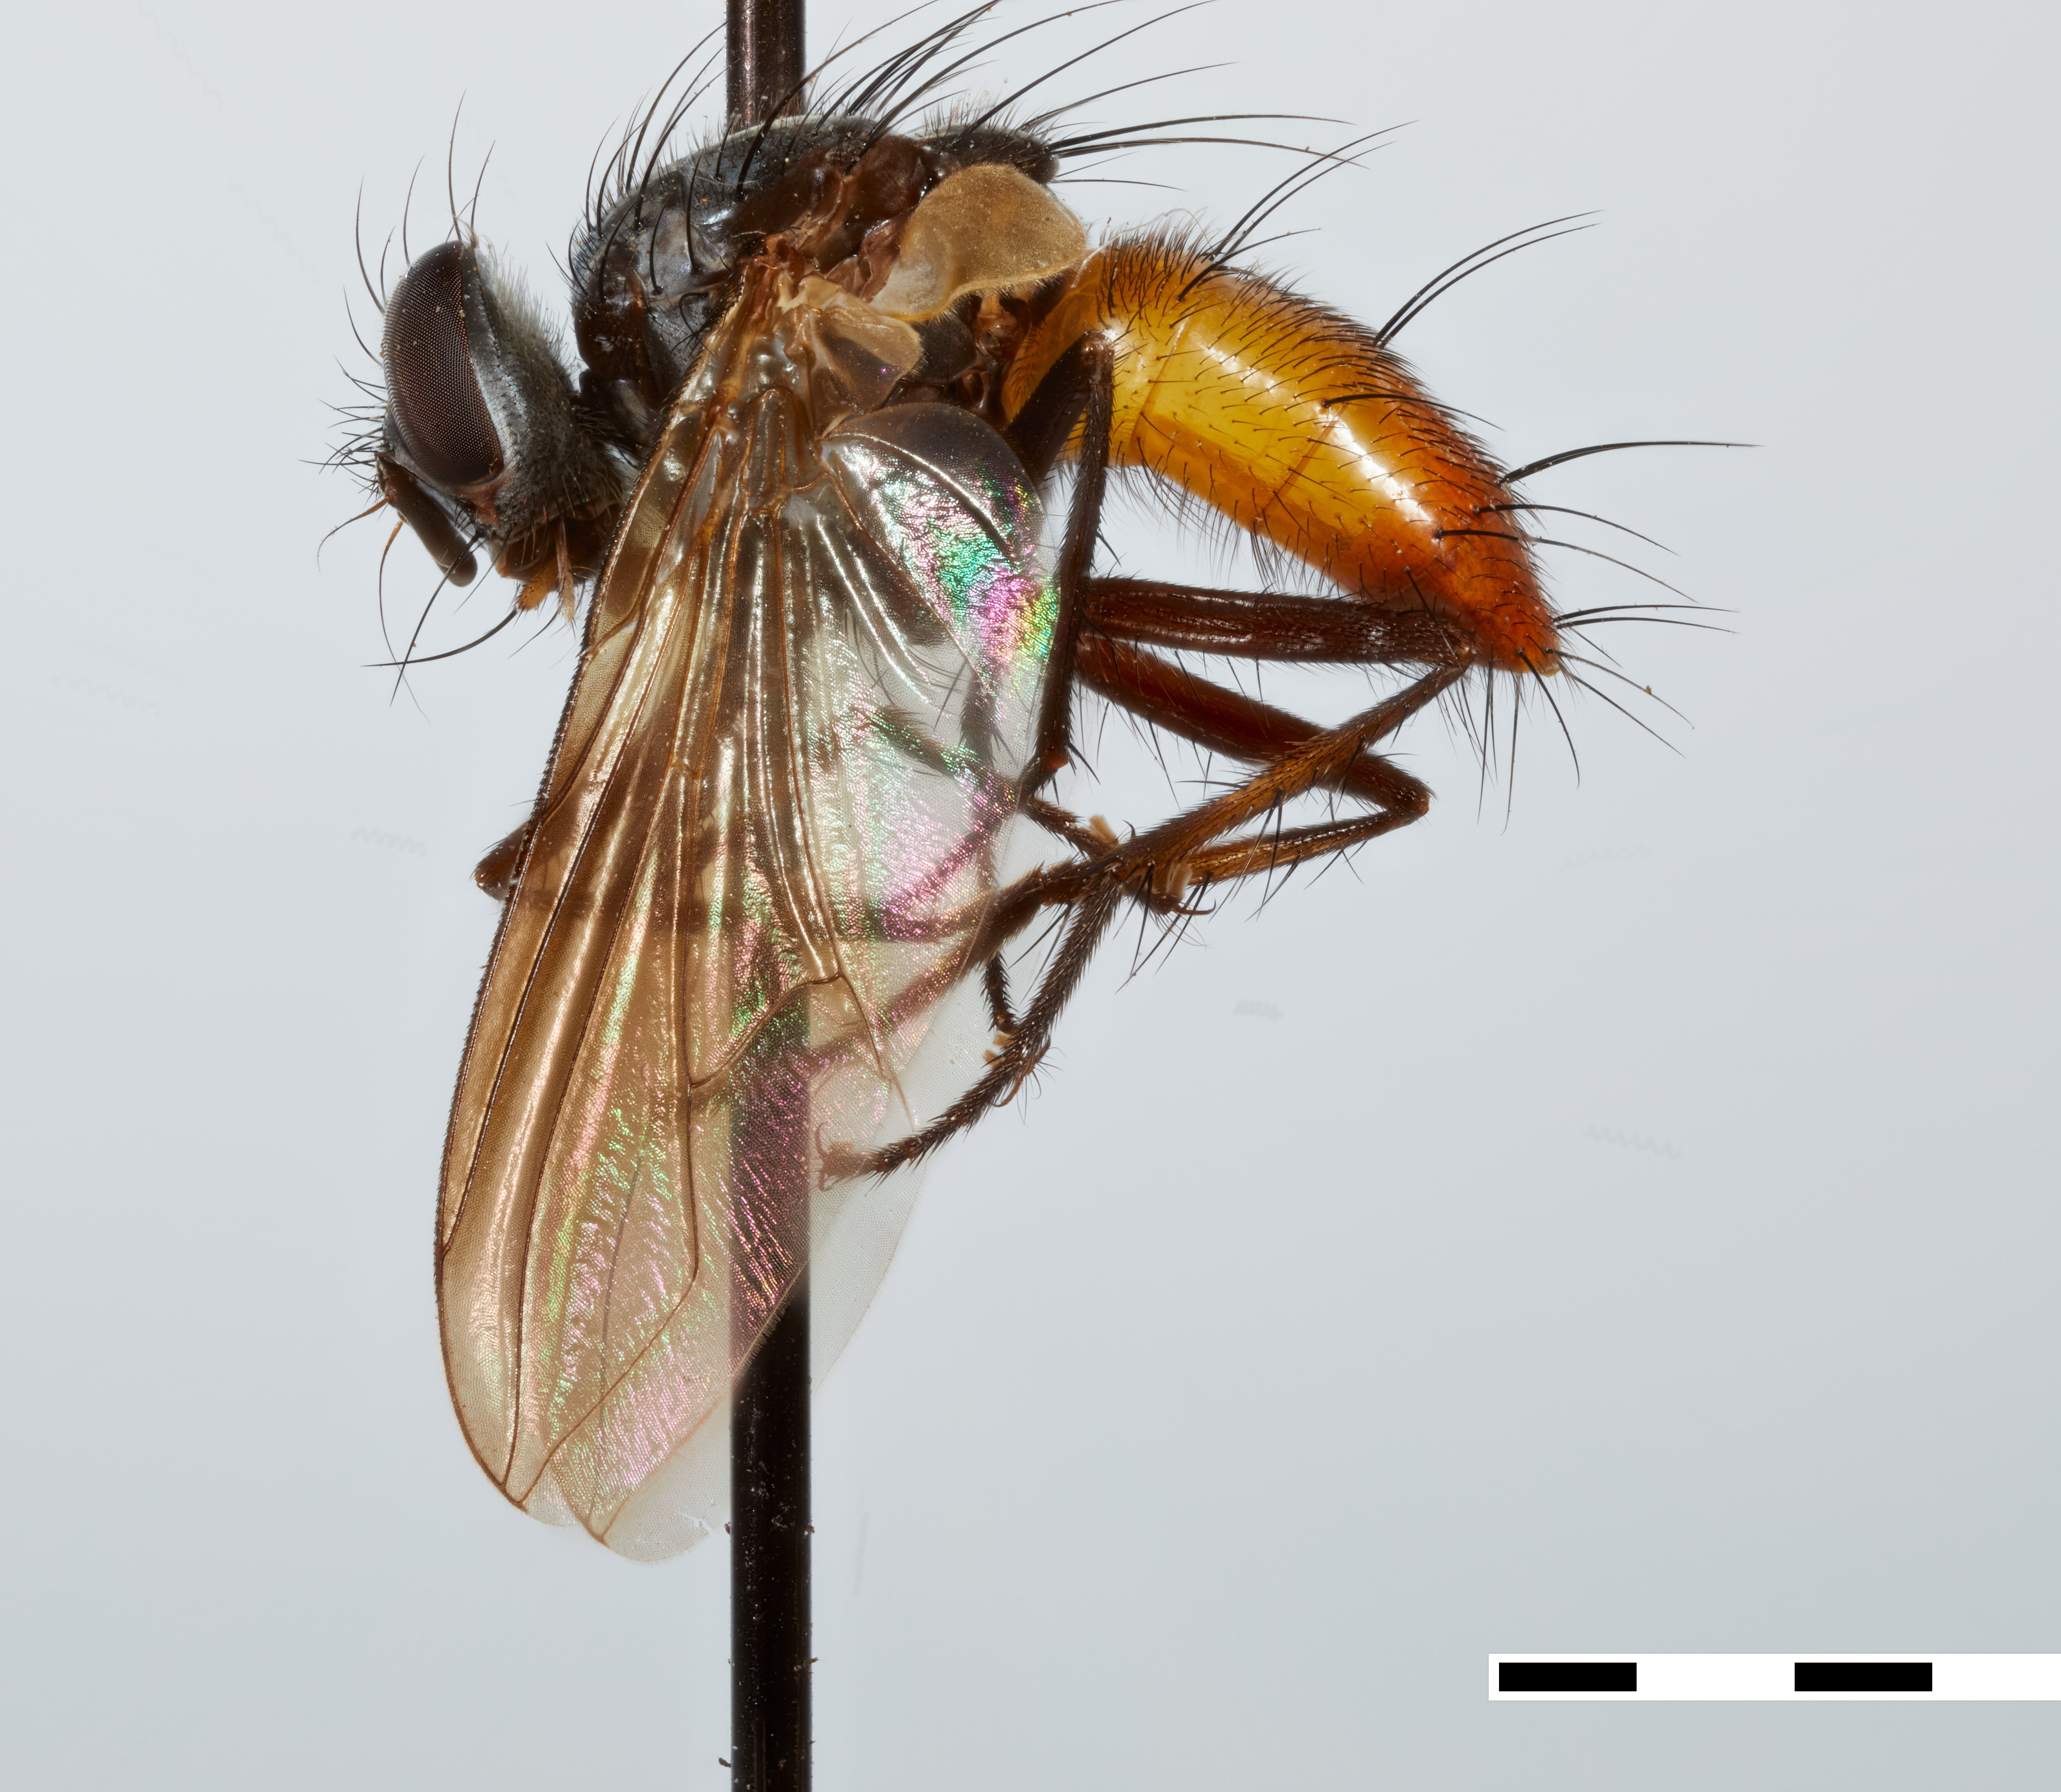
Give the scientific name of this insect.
Erythromelana jaena
